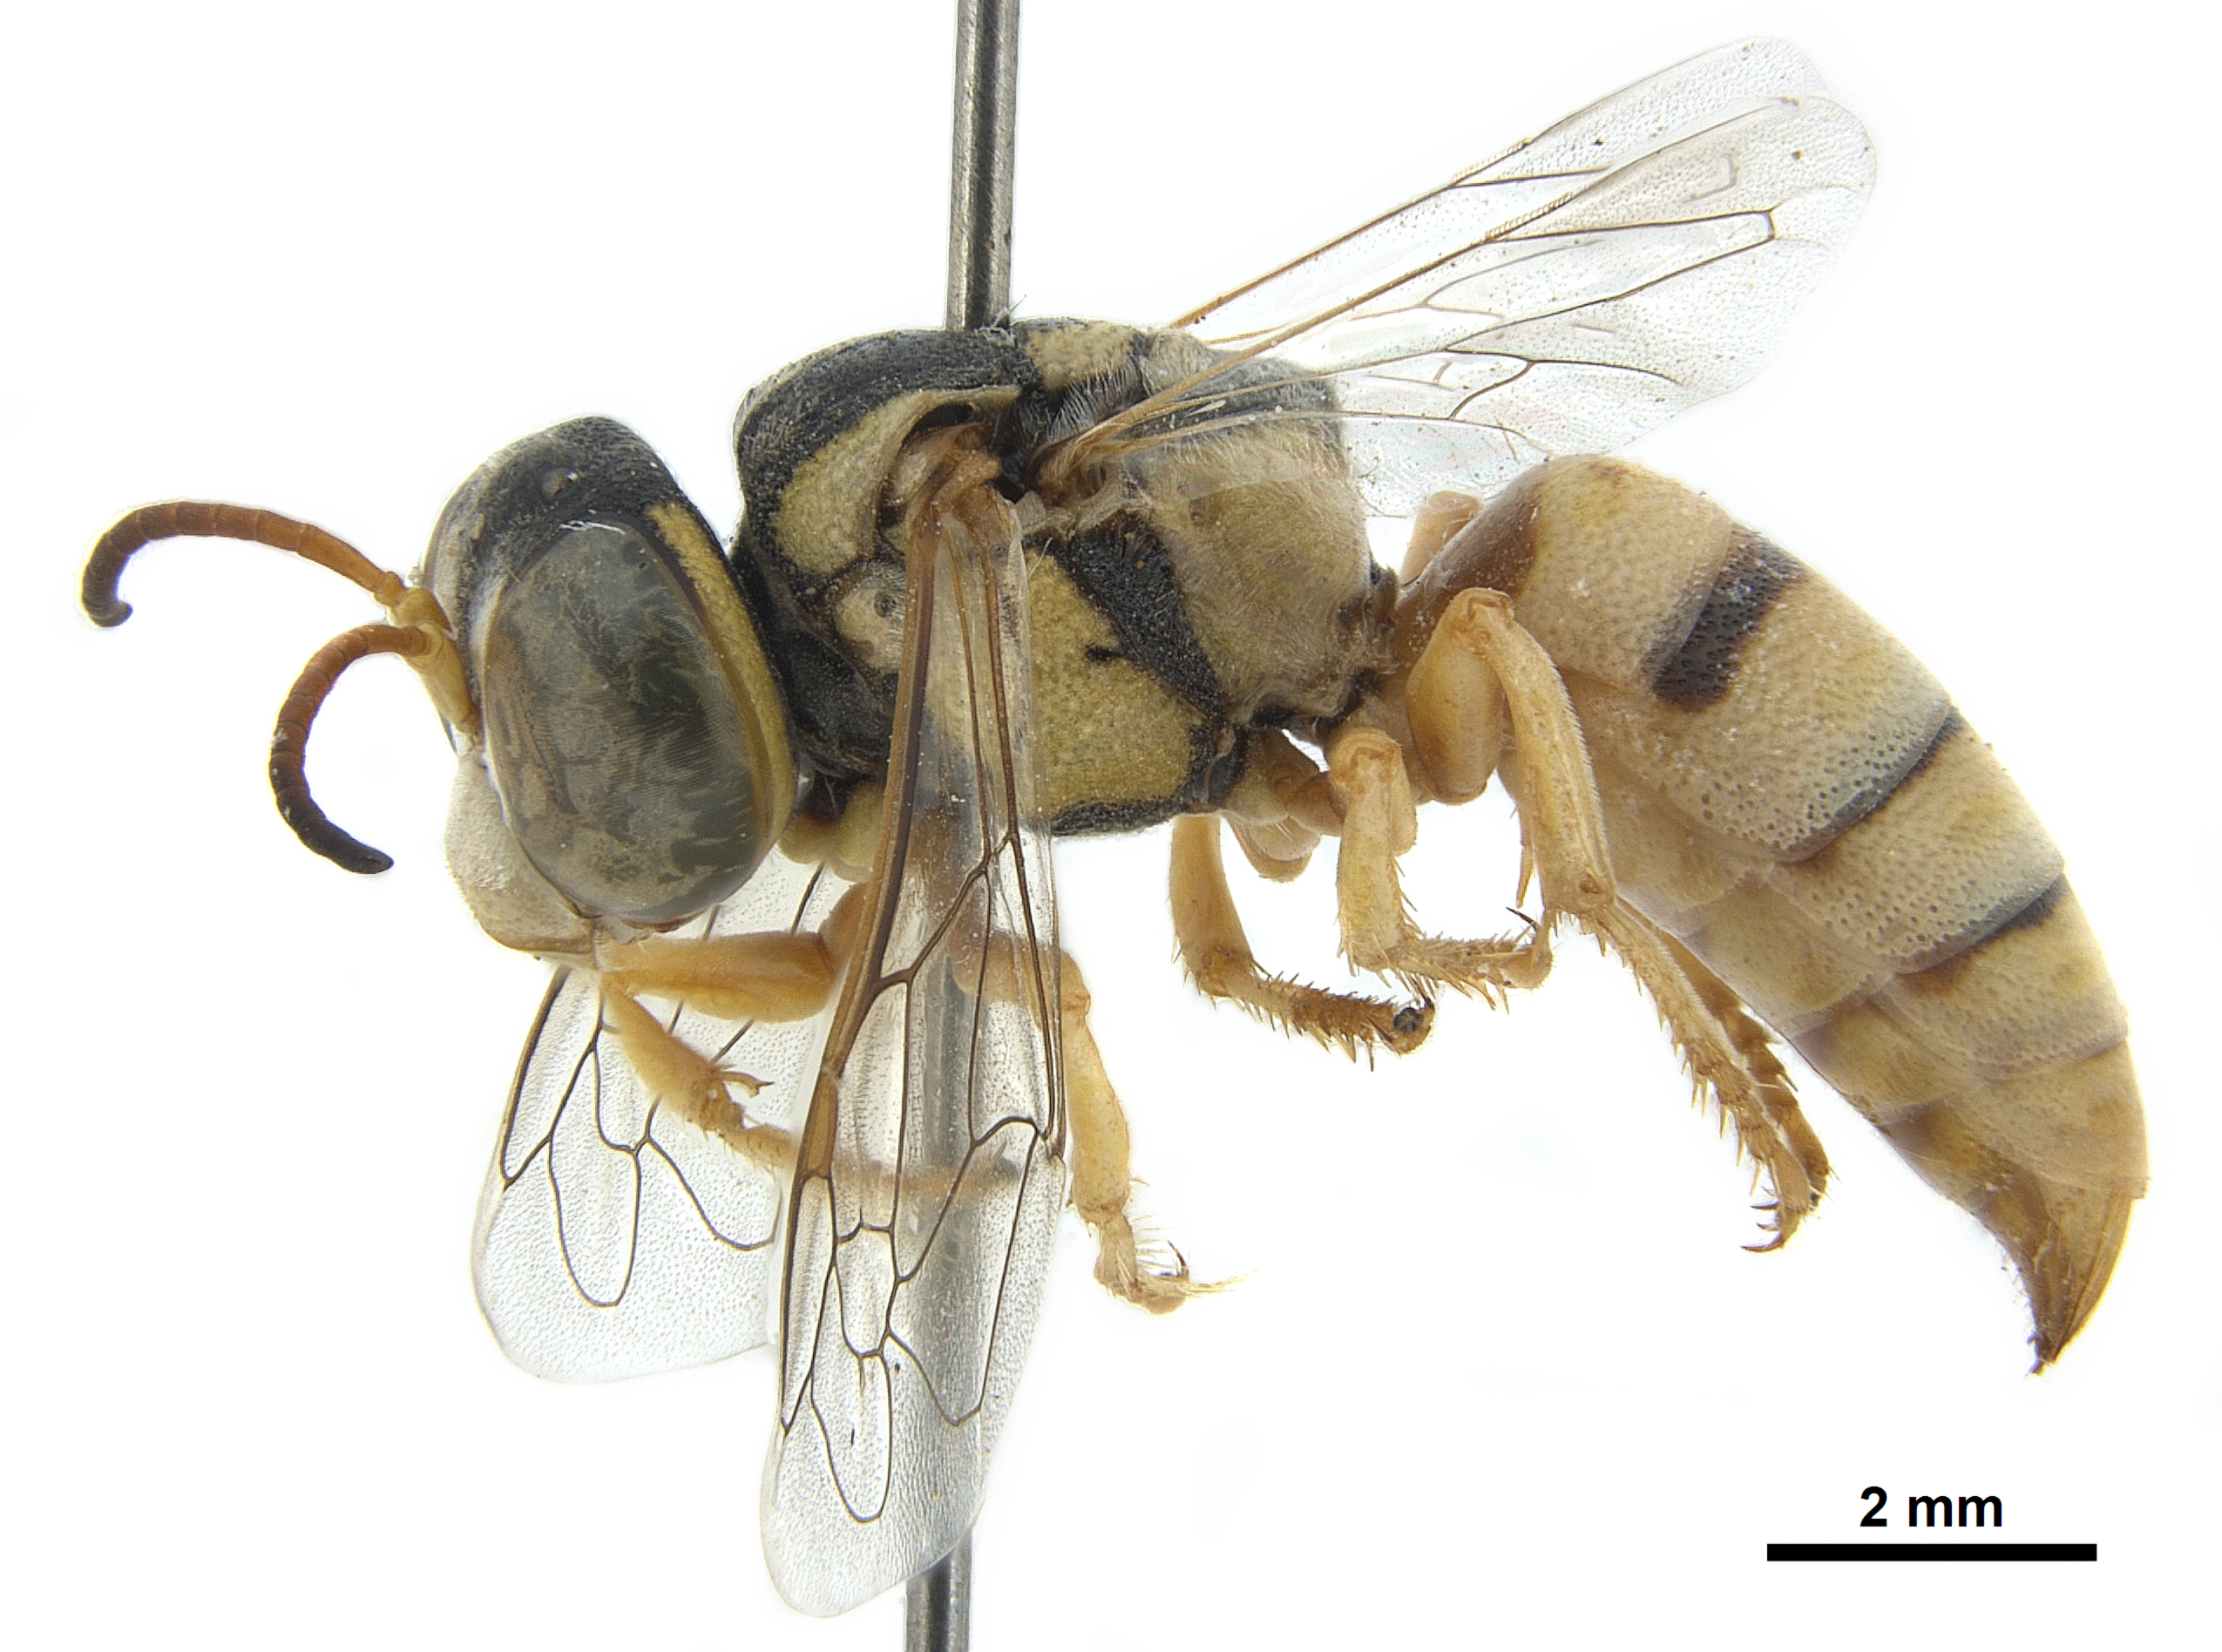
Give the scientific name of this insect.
Kohlia coxalis
